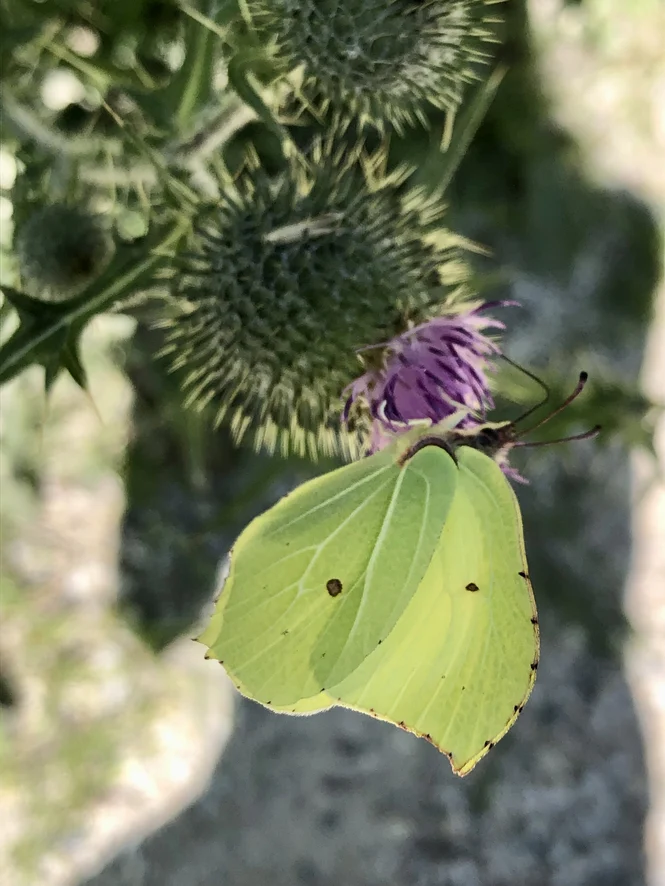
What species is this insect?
Gonepteryx rhamni
